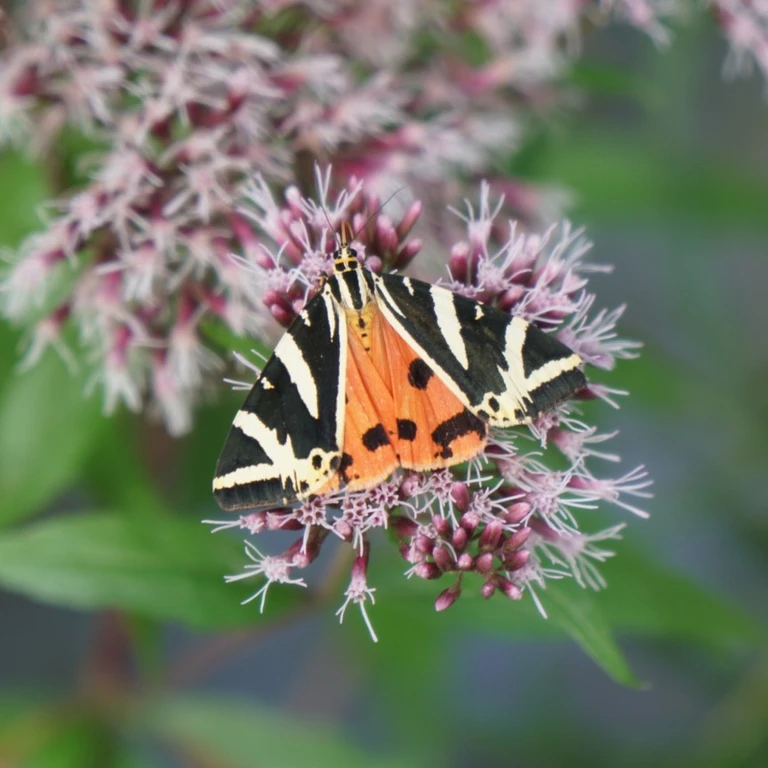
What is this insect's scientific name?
Euplagia quadripunctaria
